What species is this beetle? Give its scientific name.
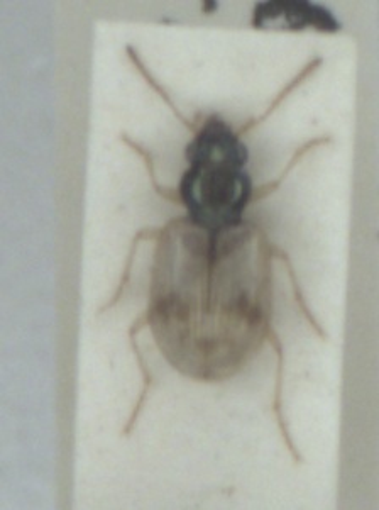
Bembidion pallidipenne
